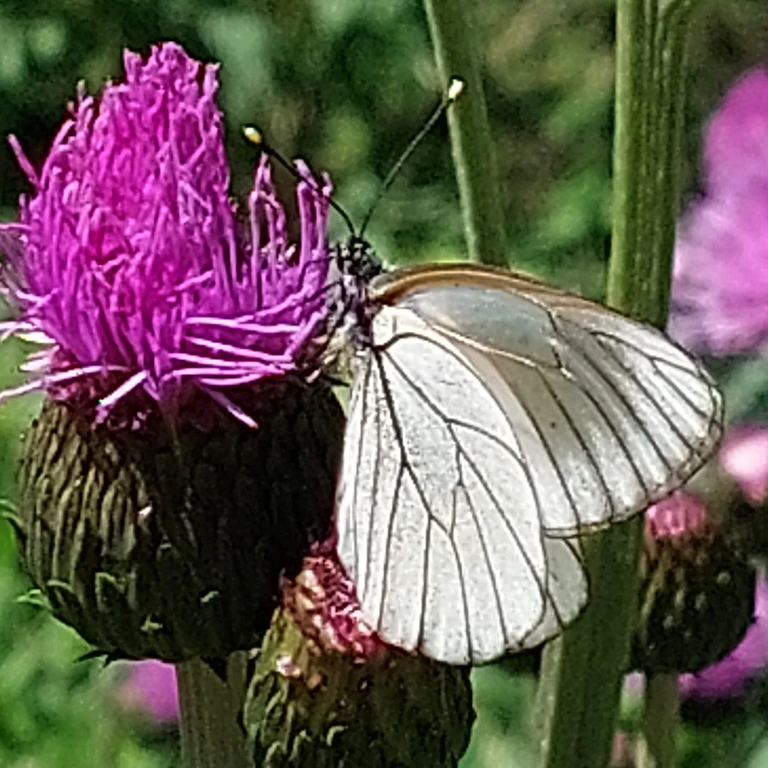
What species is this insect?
Aporia crataegi
